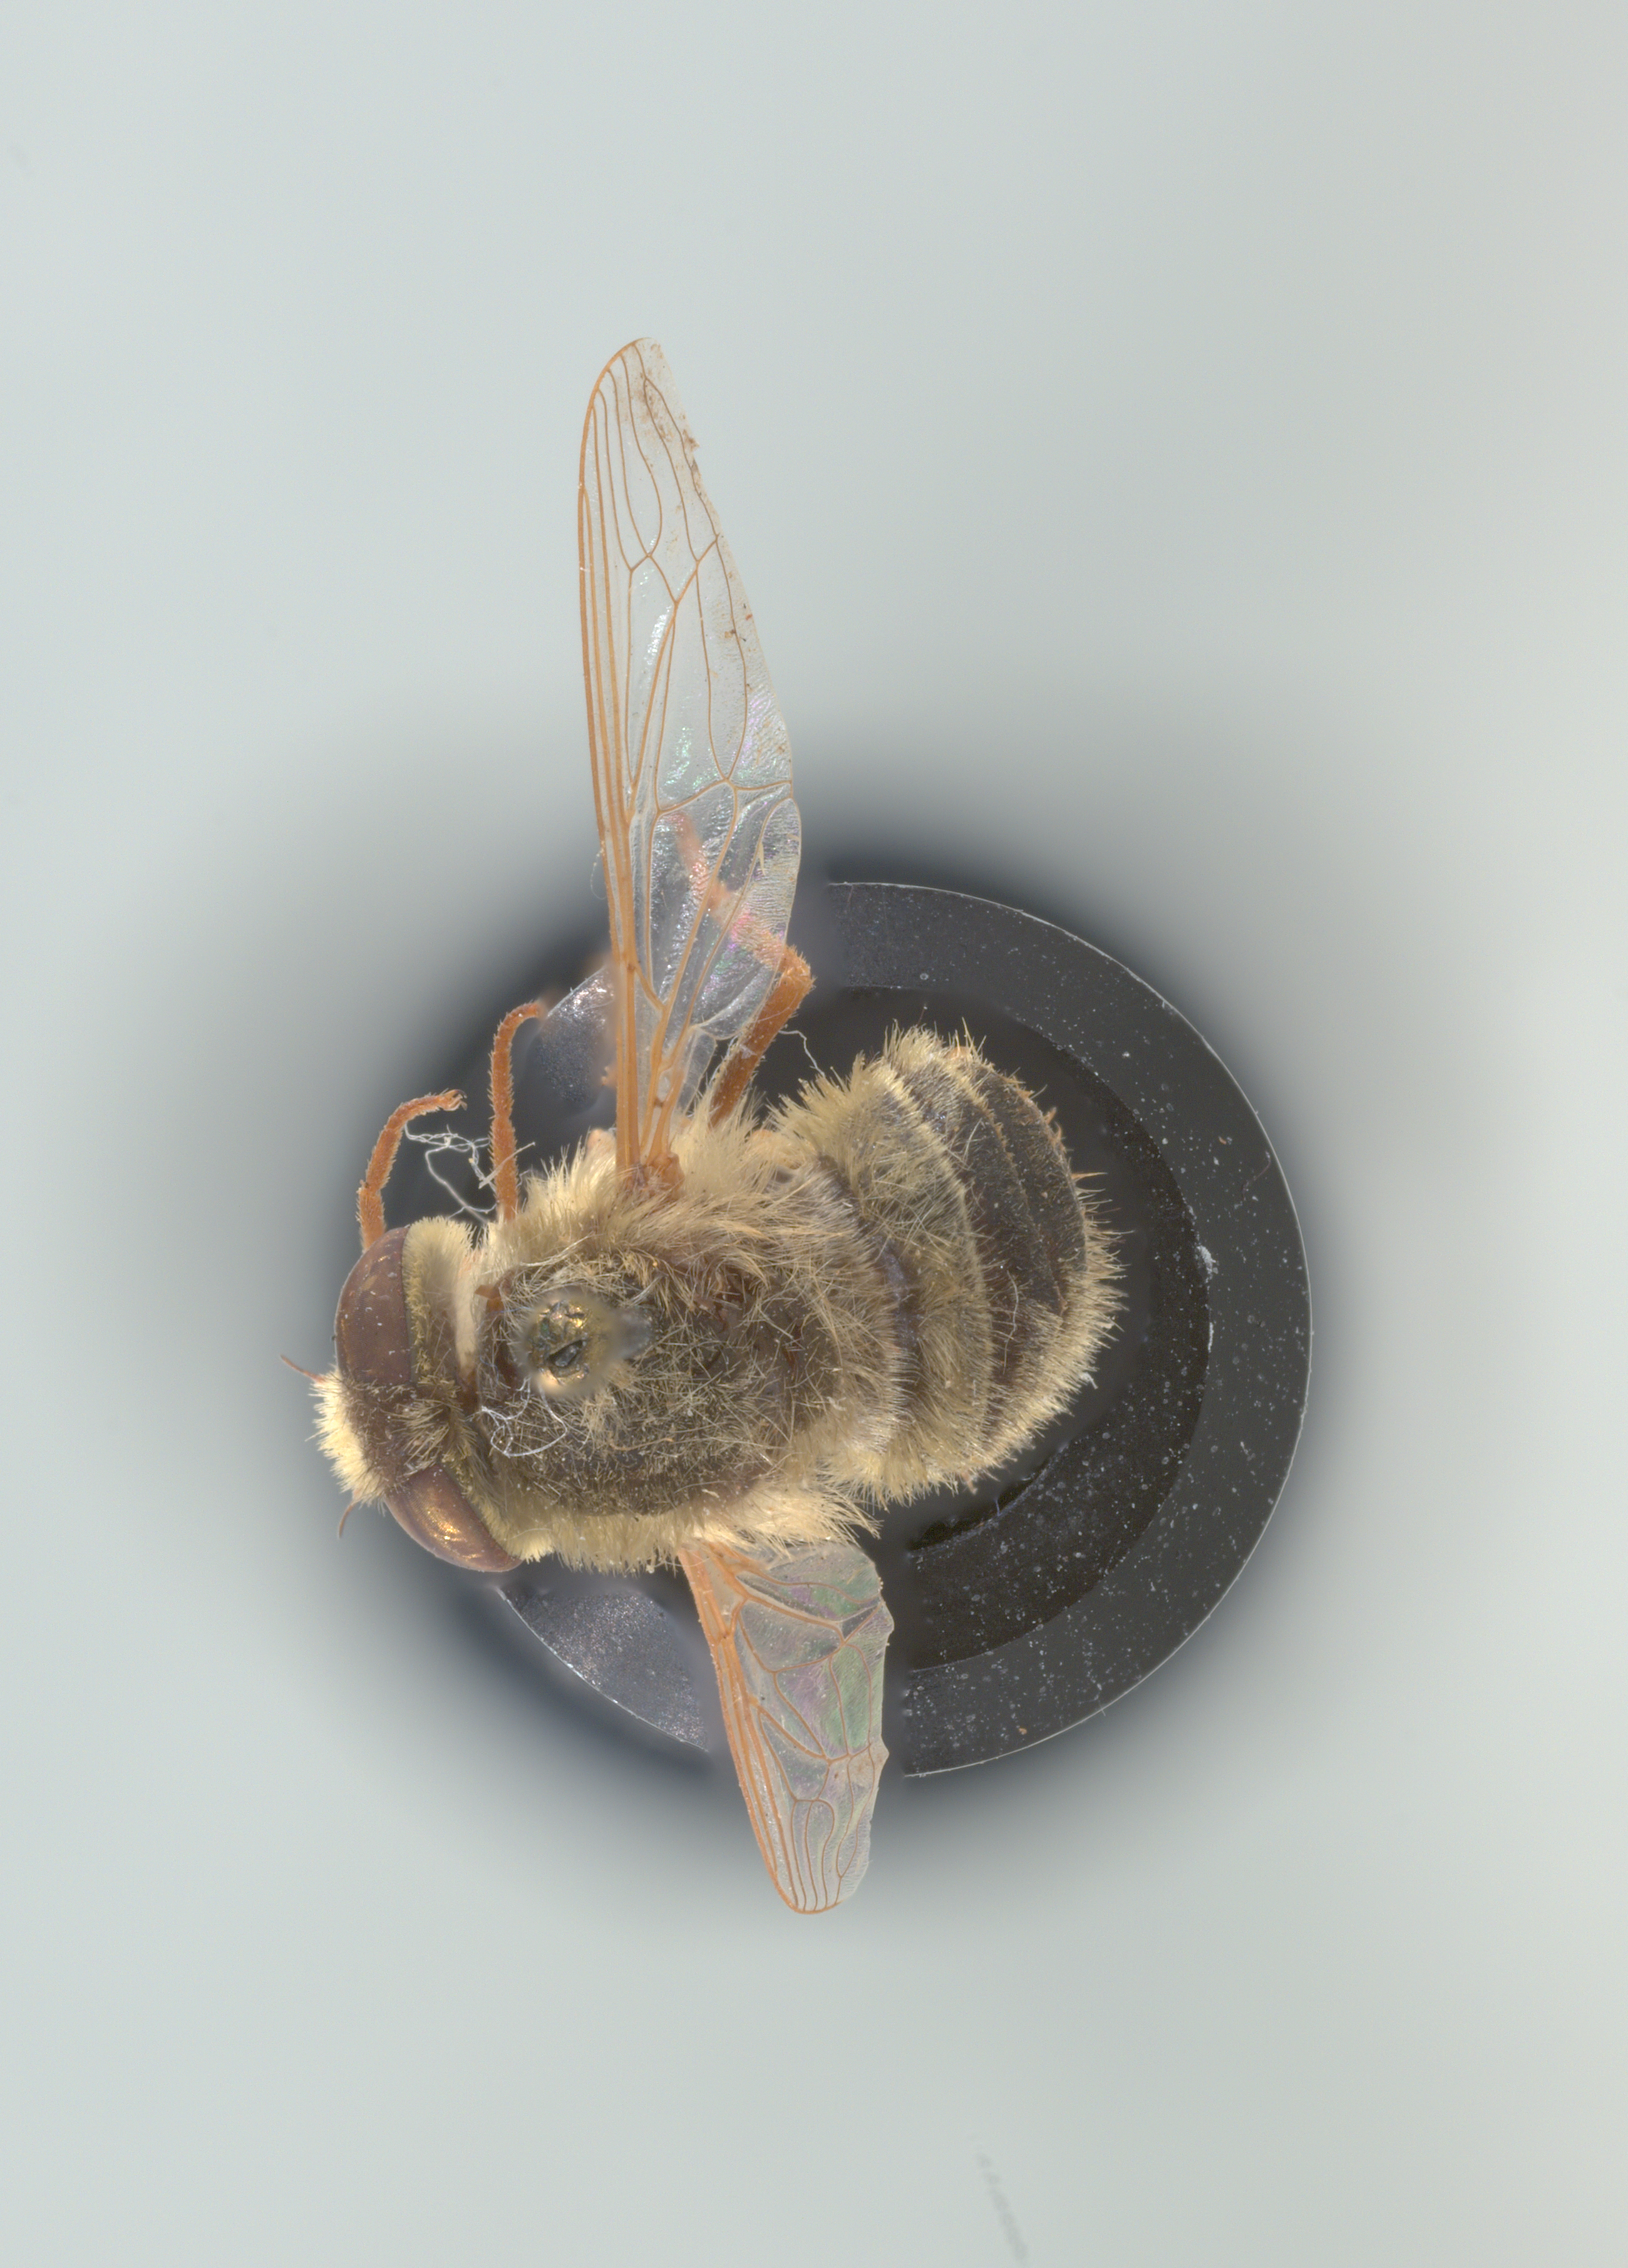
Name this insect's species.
Neorhynchocephalus sackenii
